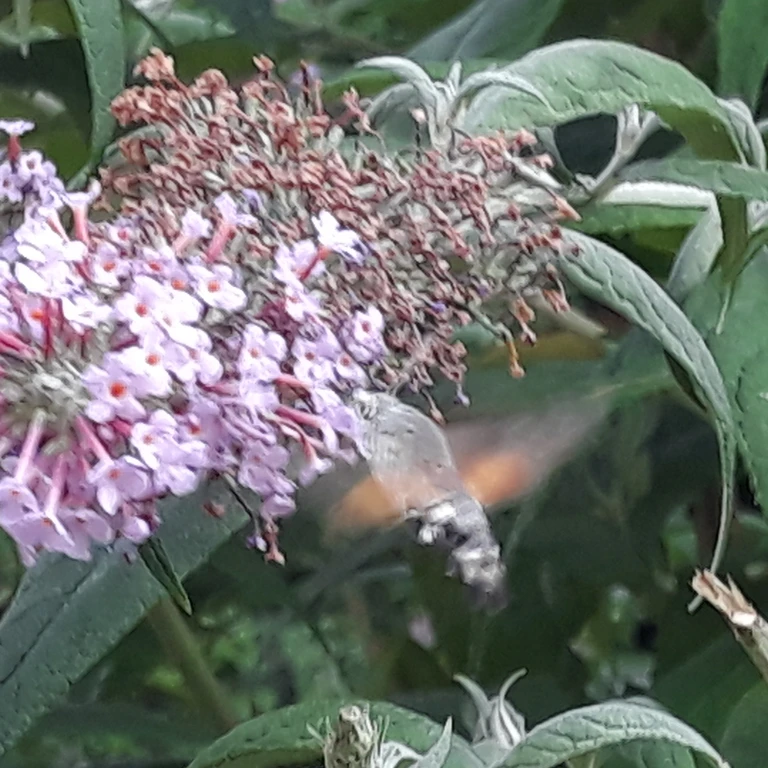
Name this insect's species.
Macroglossum stellatarum
